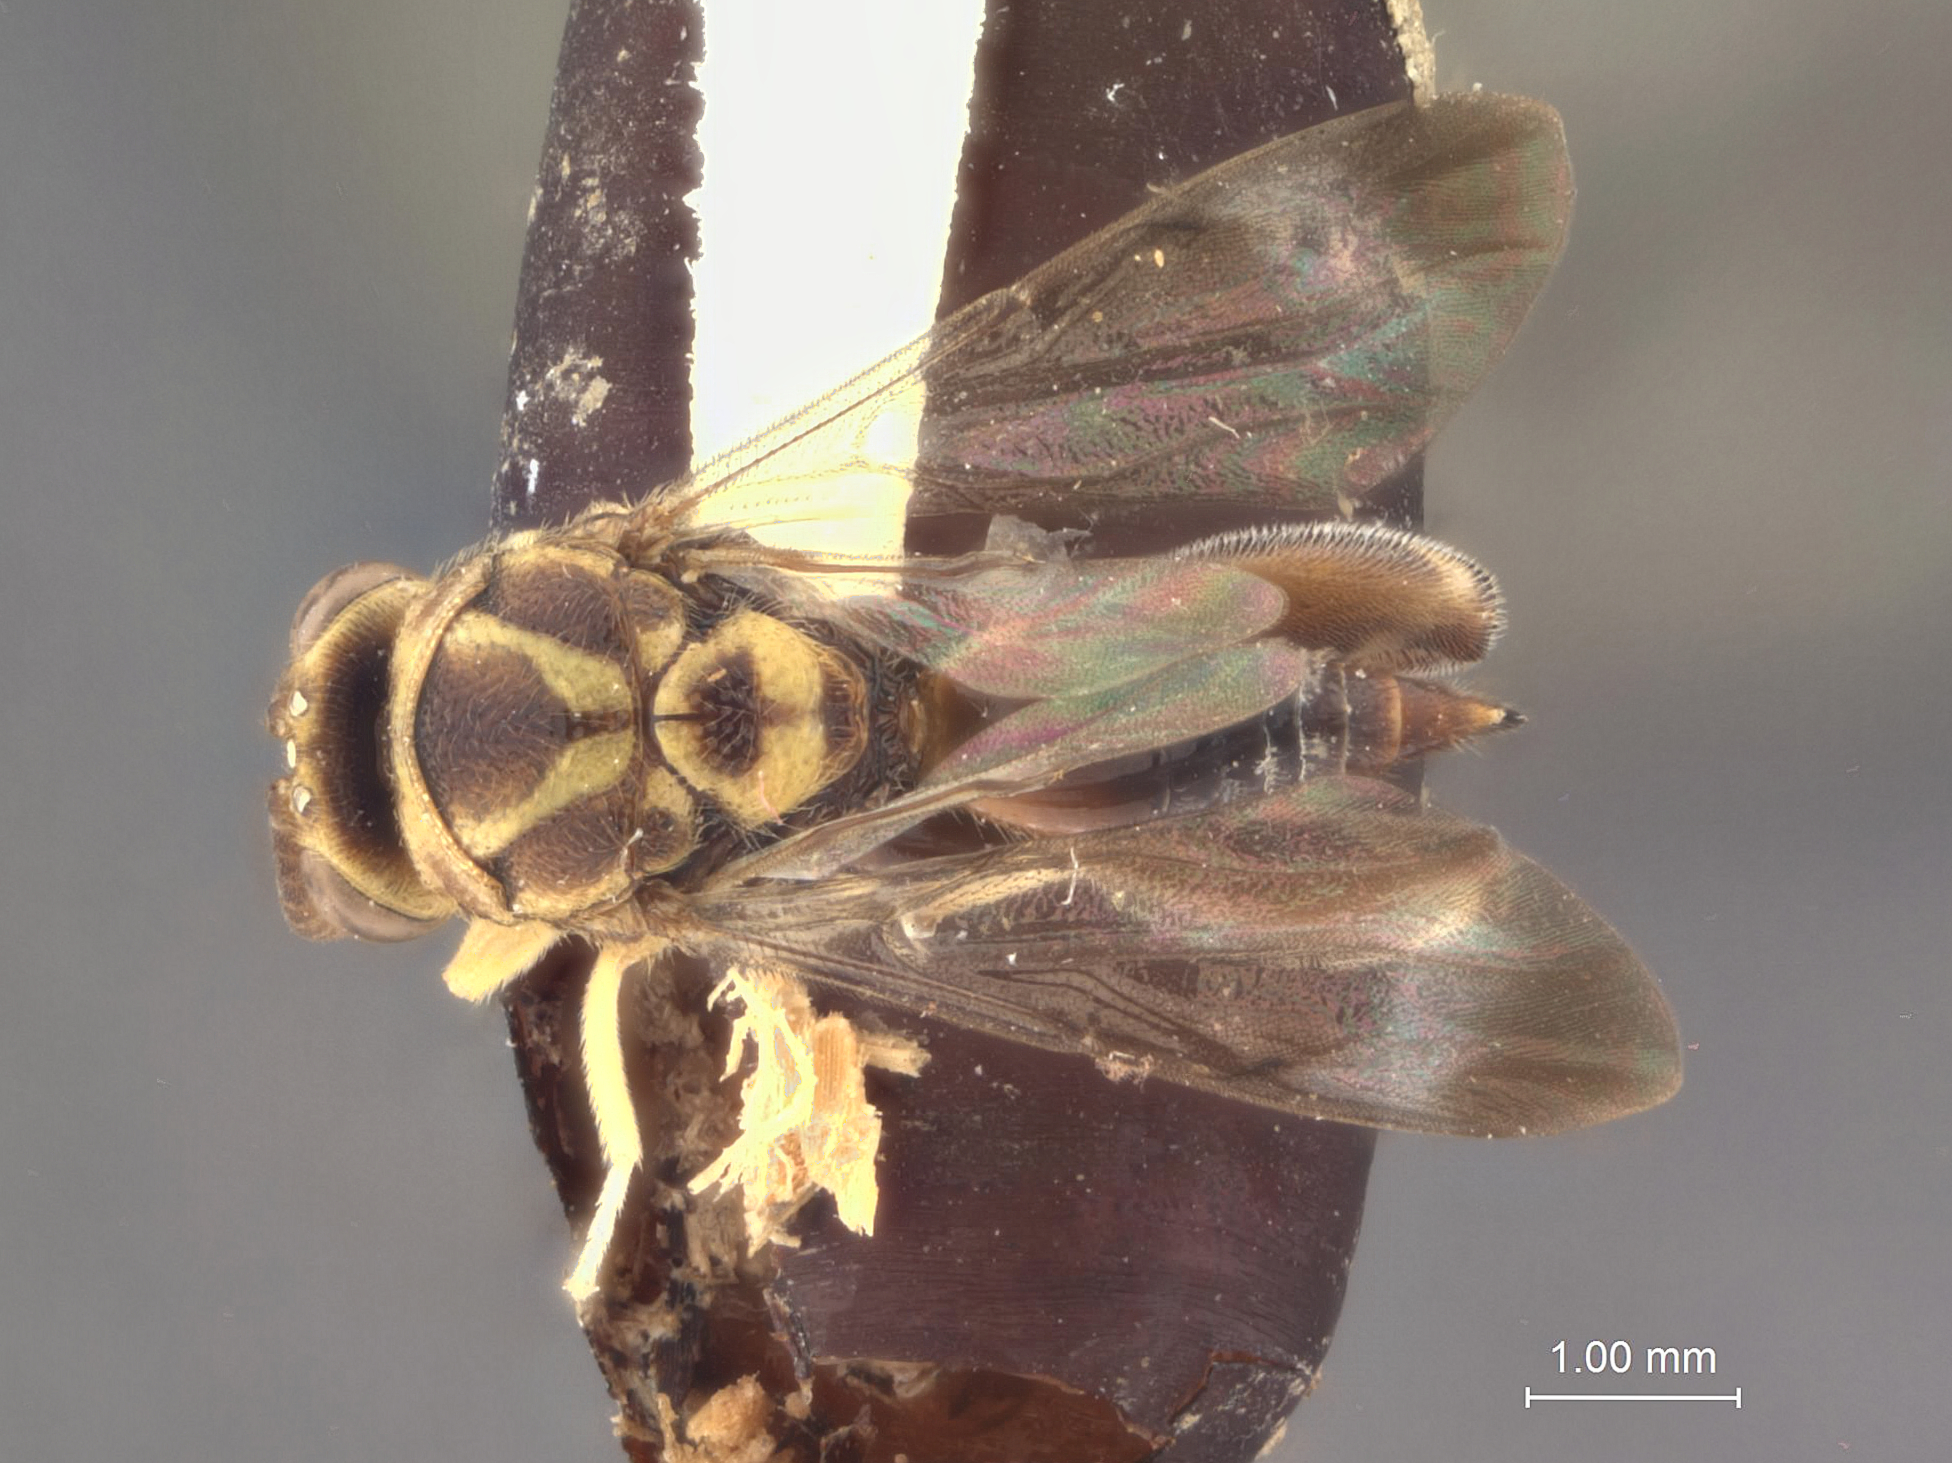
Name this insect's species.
Spilochalcis oritheia
